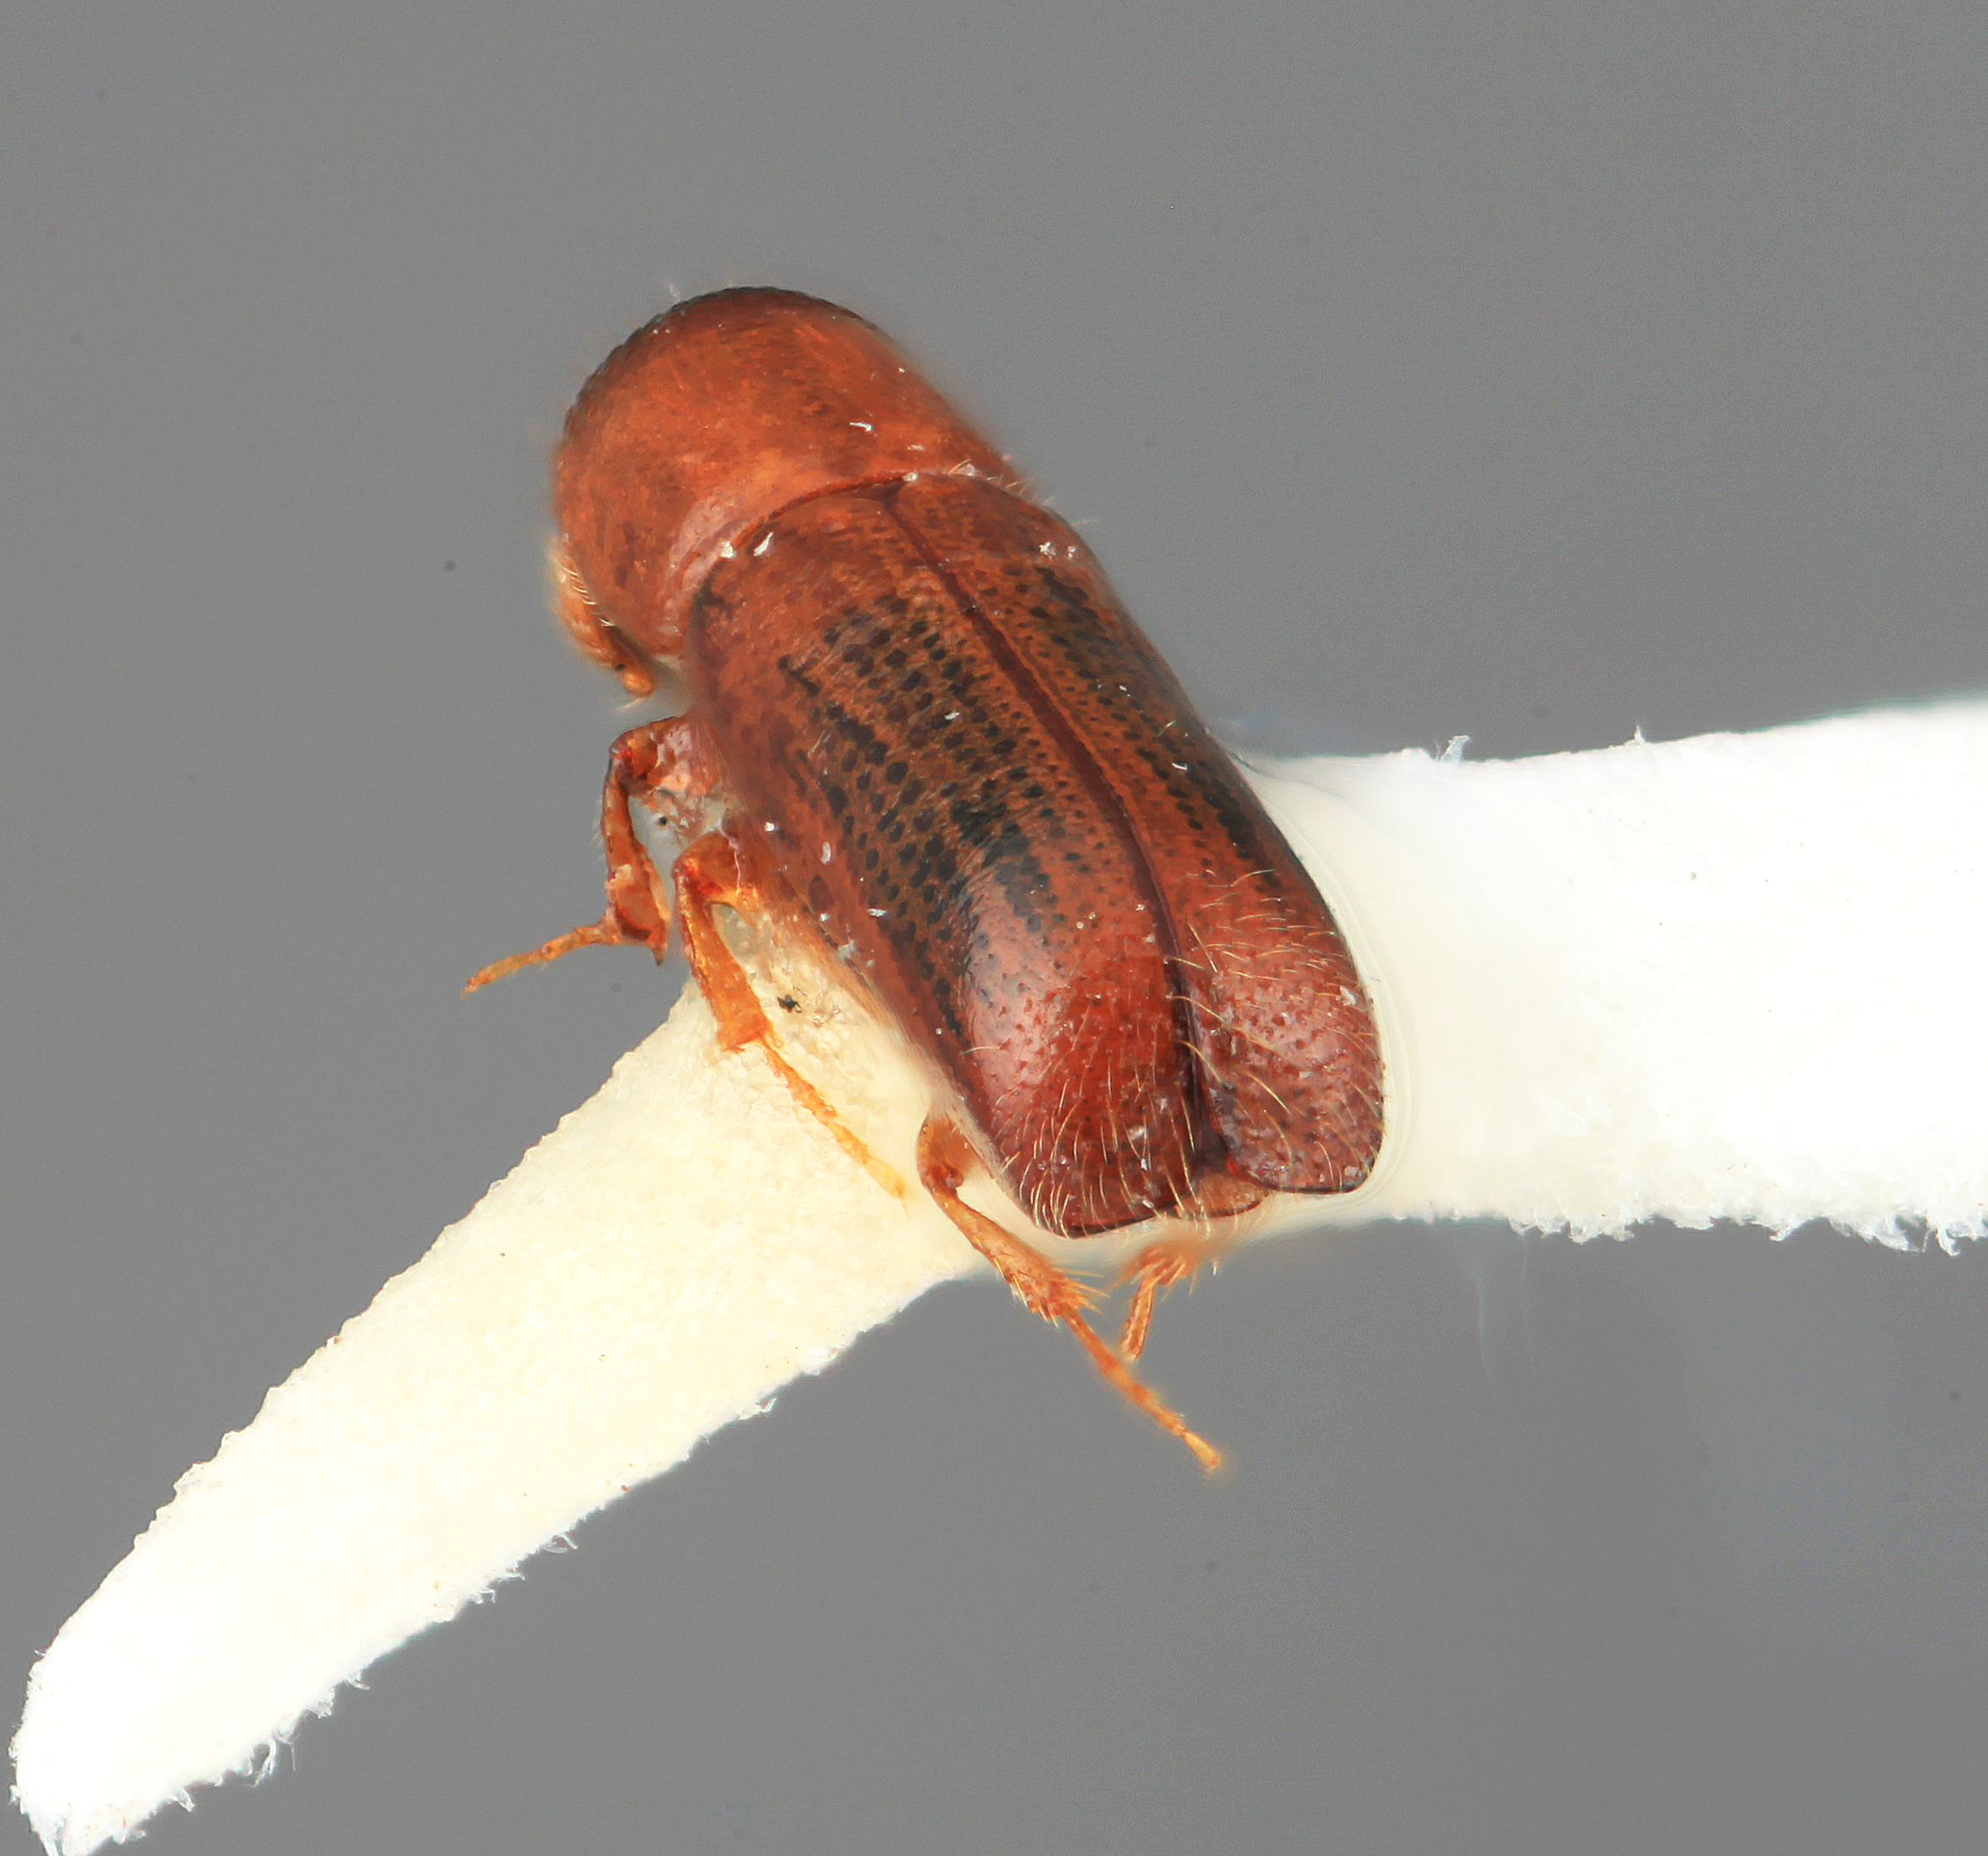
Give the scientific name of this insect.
Gnathotrupes colaphus
